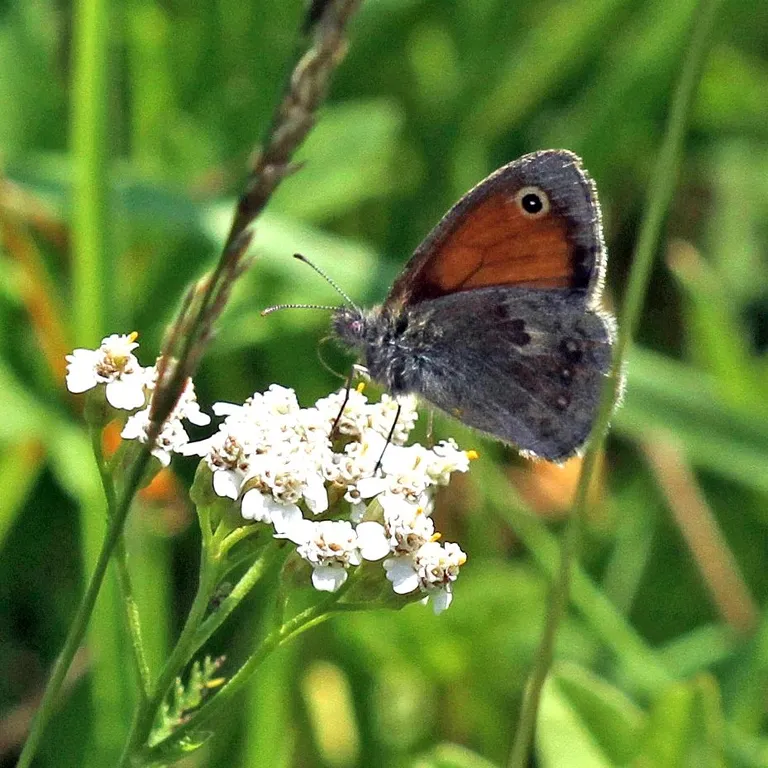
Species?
Coenonympha pamphilus
